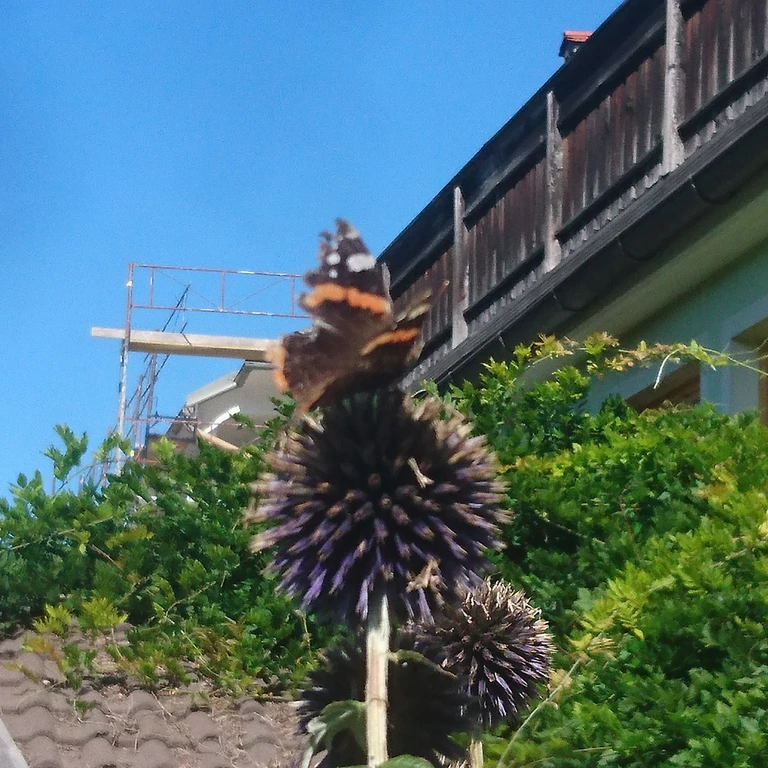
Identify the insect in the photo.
Vanessa atalanta
